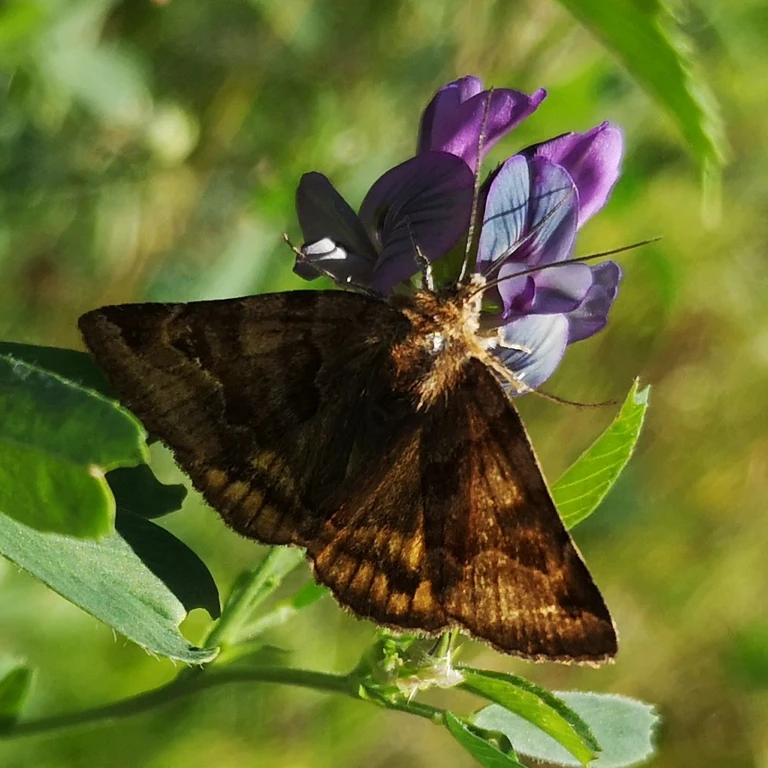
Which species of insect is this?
Euclidia glyphica
